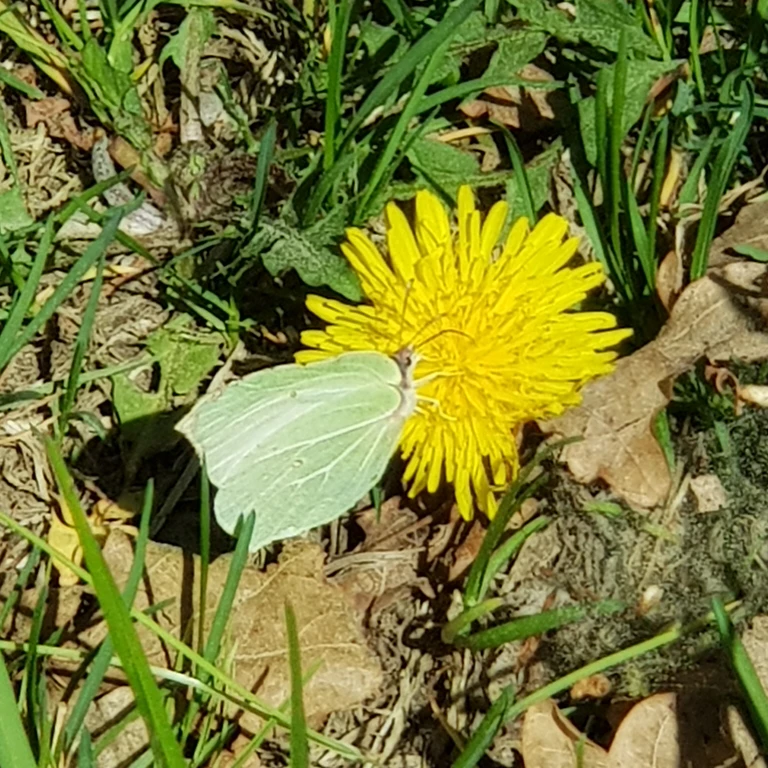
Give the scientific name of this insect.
Gonepteryx rhamni
